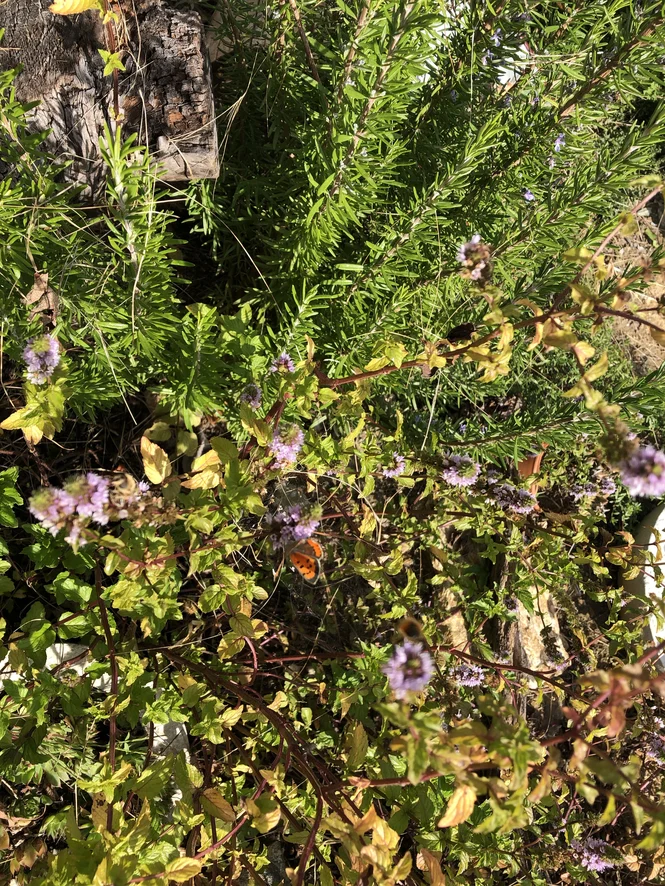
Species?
Lycaena phlaeas
